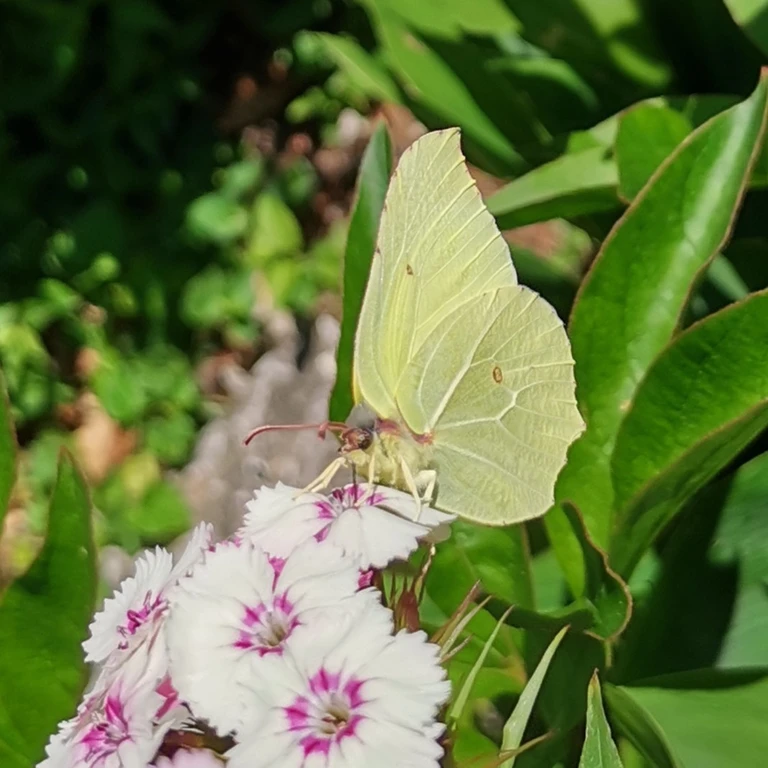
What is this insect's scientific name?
Gonepteryx rhamni
